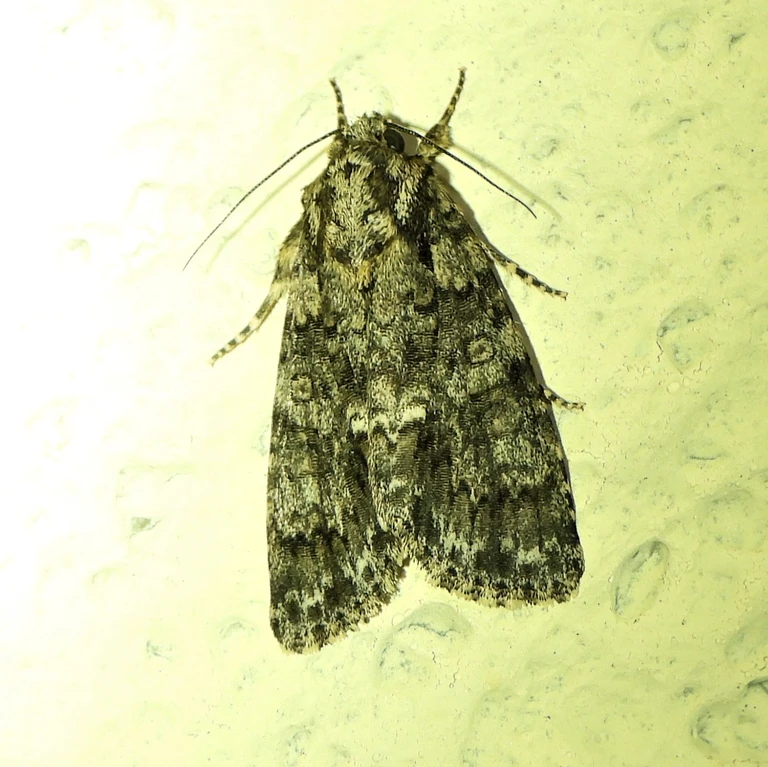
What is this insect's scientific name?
Acronicta rumicis
